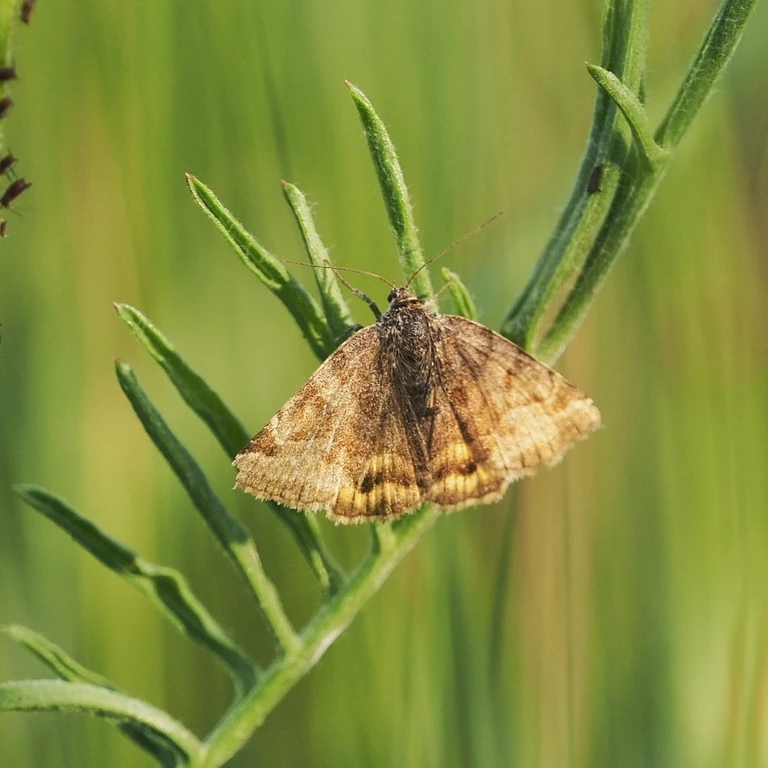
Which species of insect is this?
Euclidia glyphica
